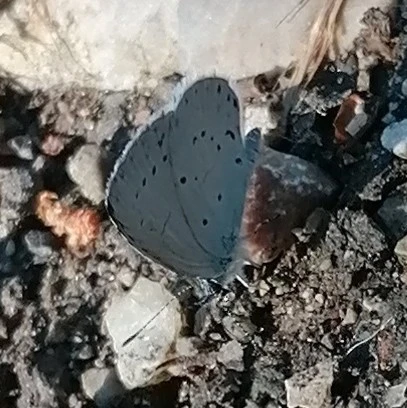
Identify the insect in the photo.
Celastrina argiolus
